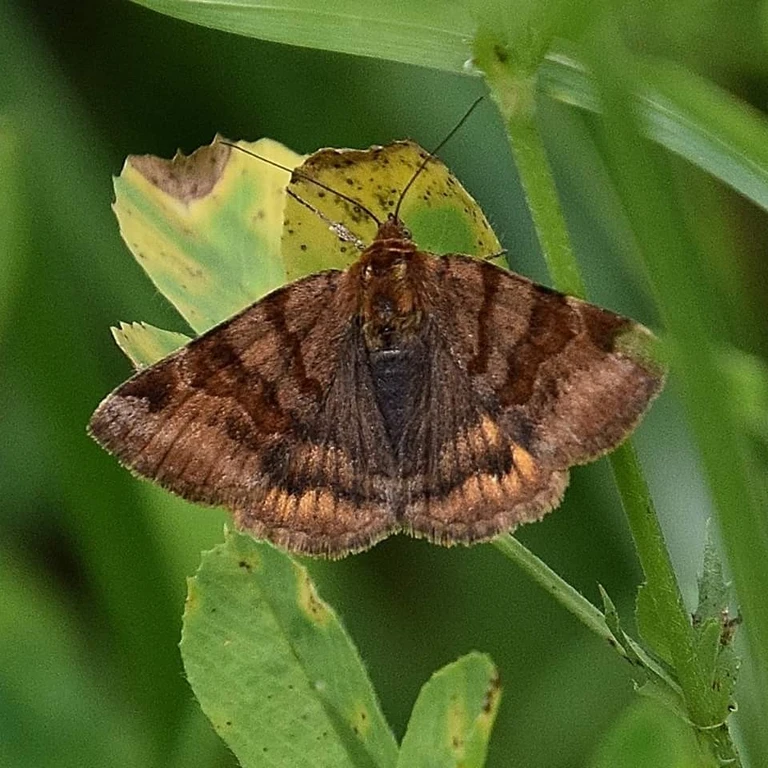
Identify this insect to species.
Euclidia glyphica
